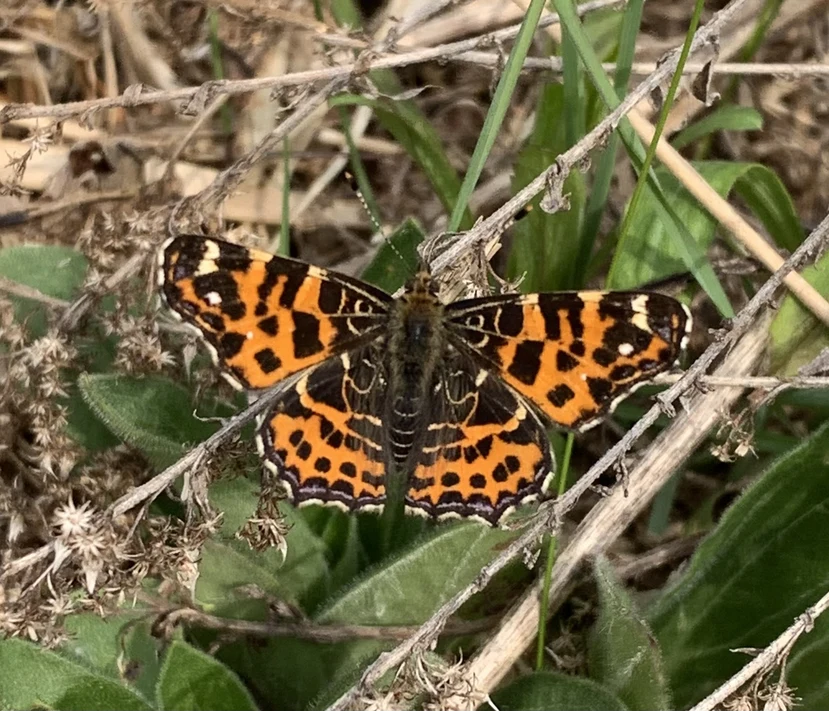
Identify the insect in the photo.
Araschnia levana
